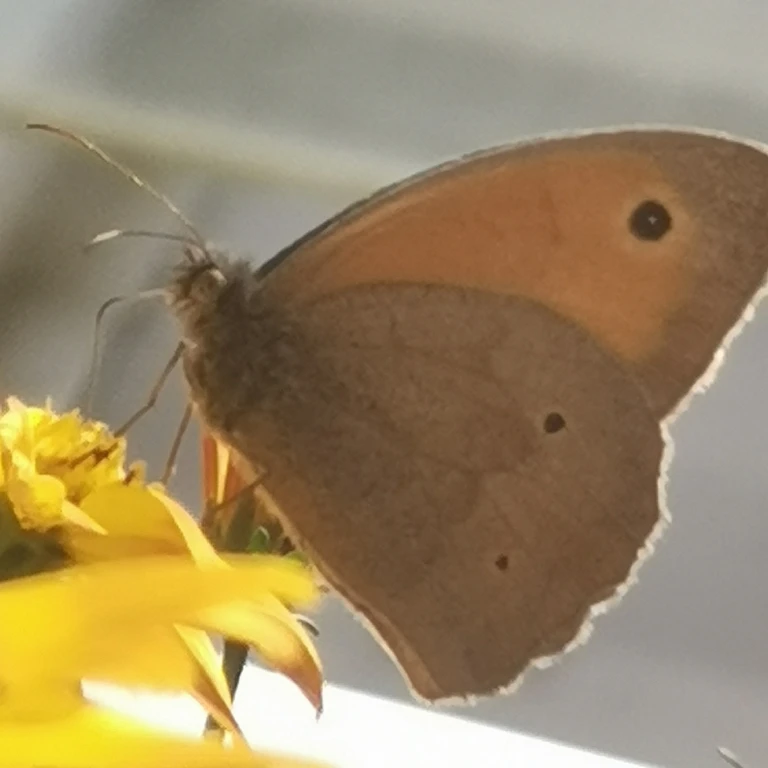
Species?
Maniola jurtina
